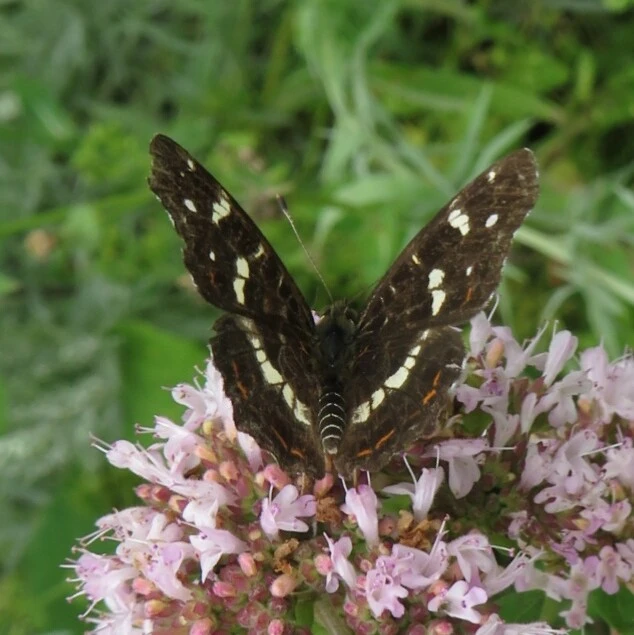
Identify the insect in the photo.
Araschnia levana
